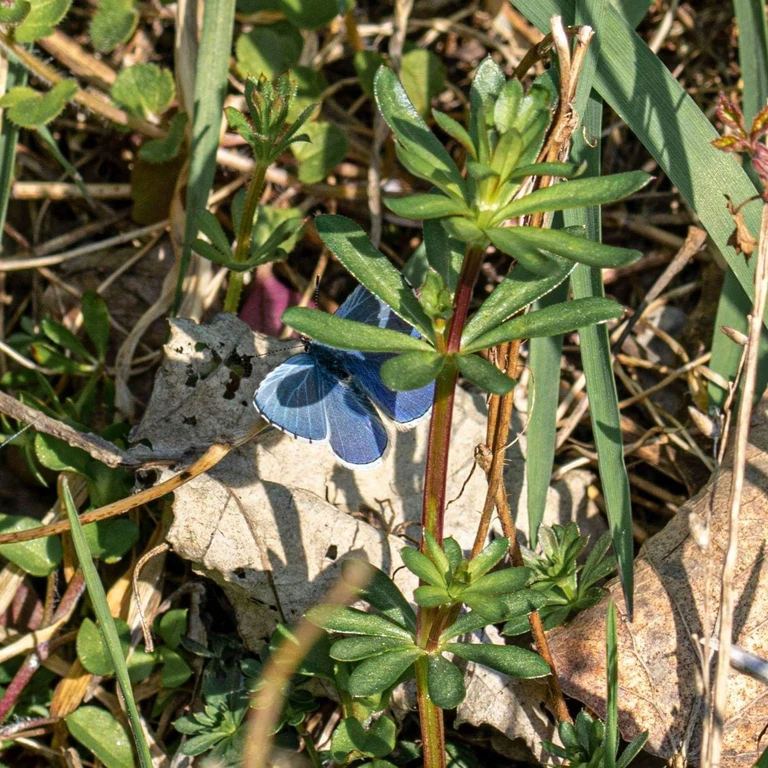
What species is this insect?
Celastrina argiolus
